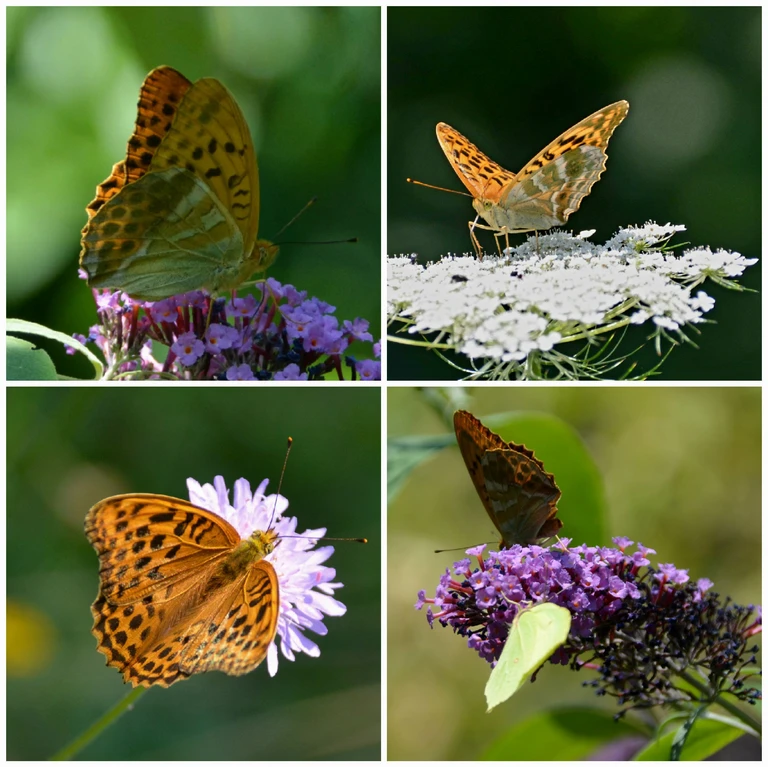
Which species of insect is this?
Argynnis paphia
